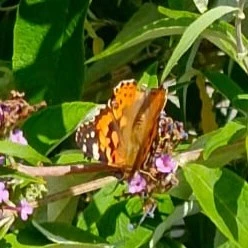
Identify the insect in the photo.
Vanessa cardui
